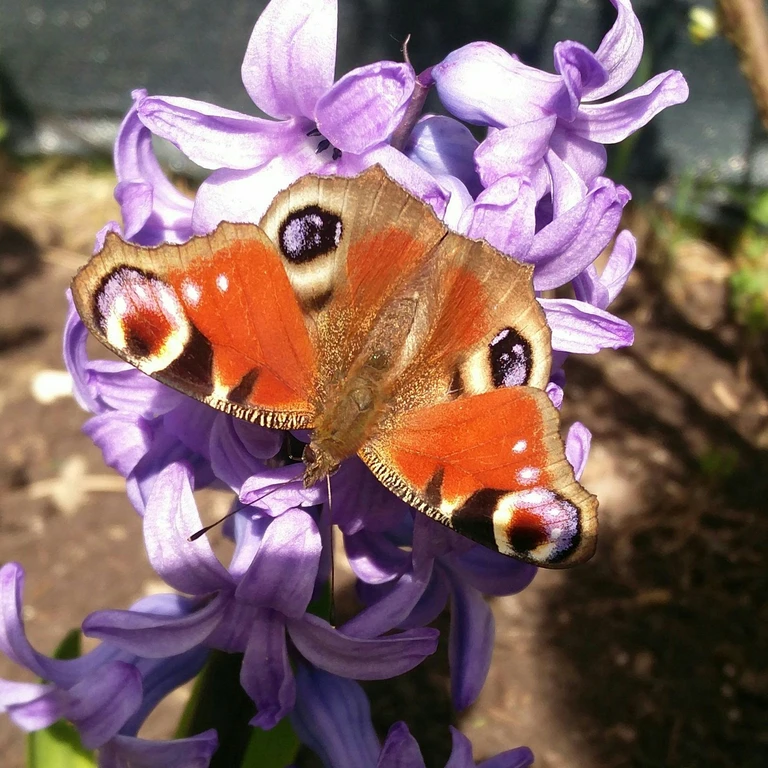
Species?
Aglais io
